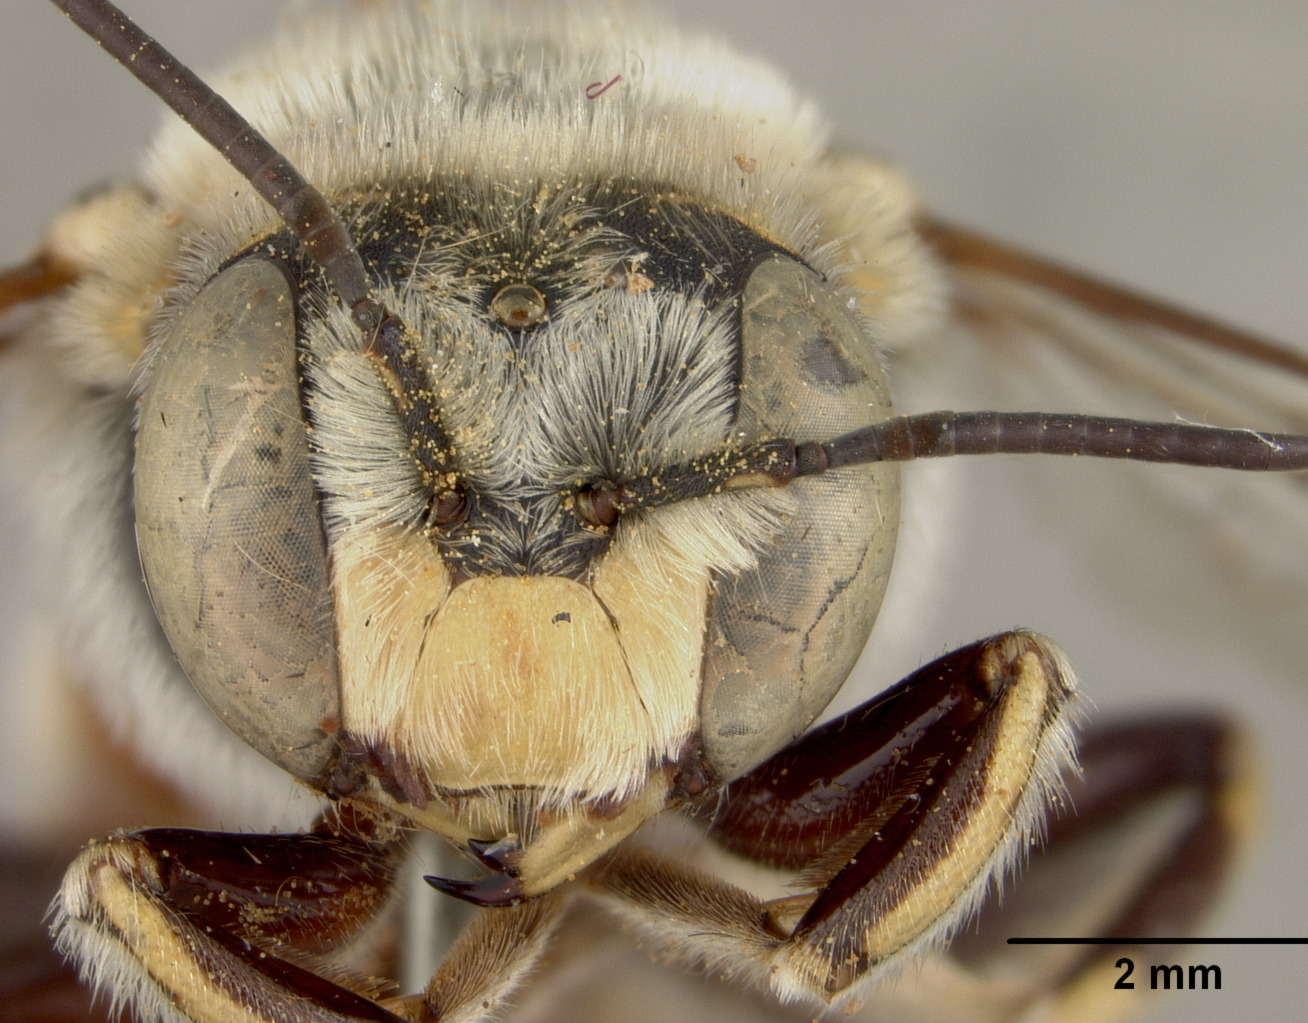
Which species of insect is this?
Anthidium porterae
